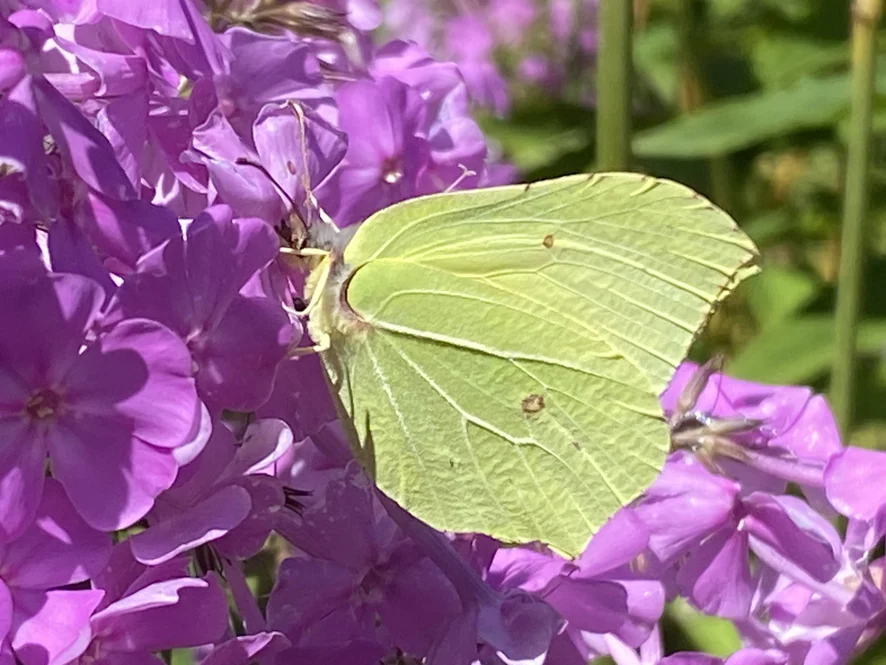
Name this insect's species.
Gonepteryx rhamni
